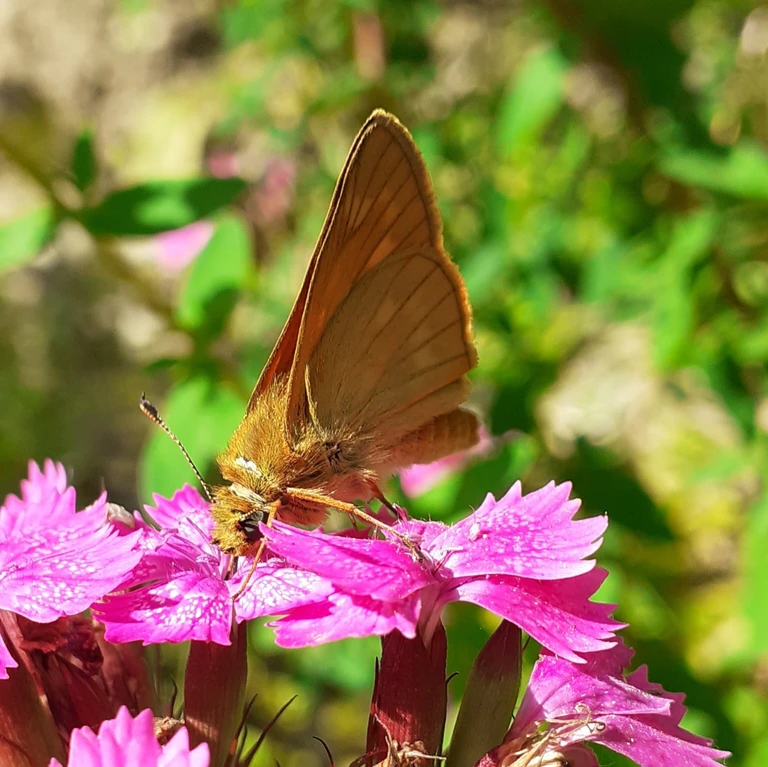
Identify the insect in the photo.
Ochlodes sylvanus (also Ochlodes venata)
